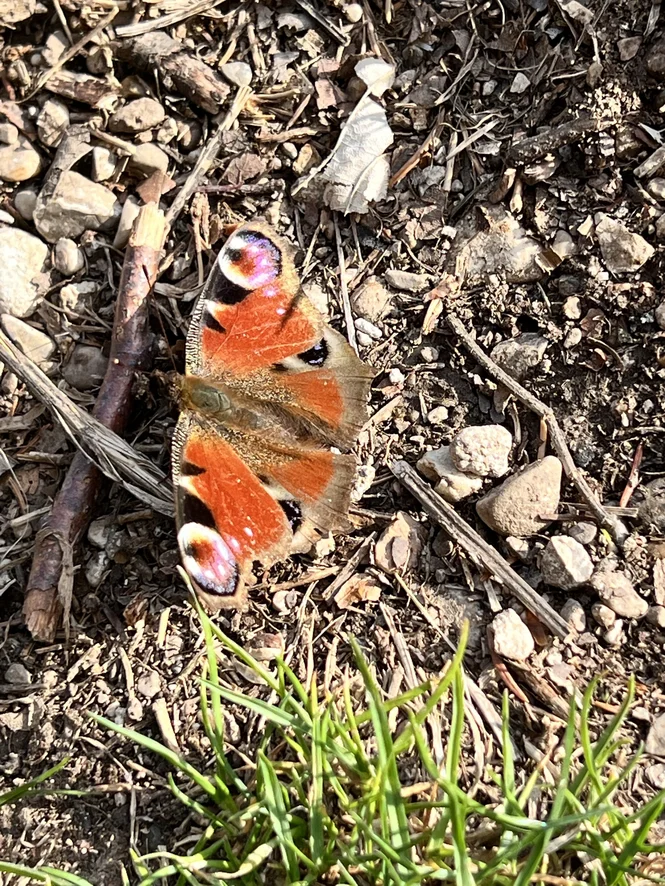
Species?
Aglais io
